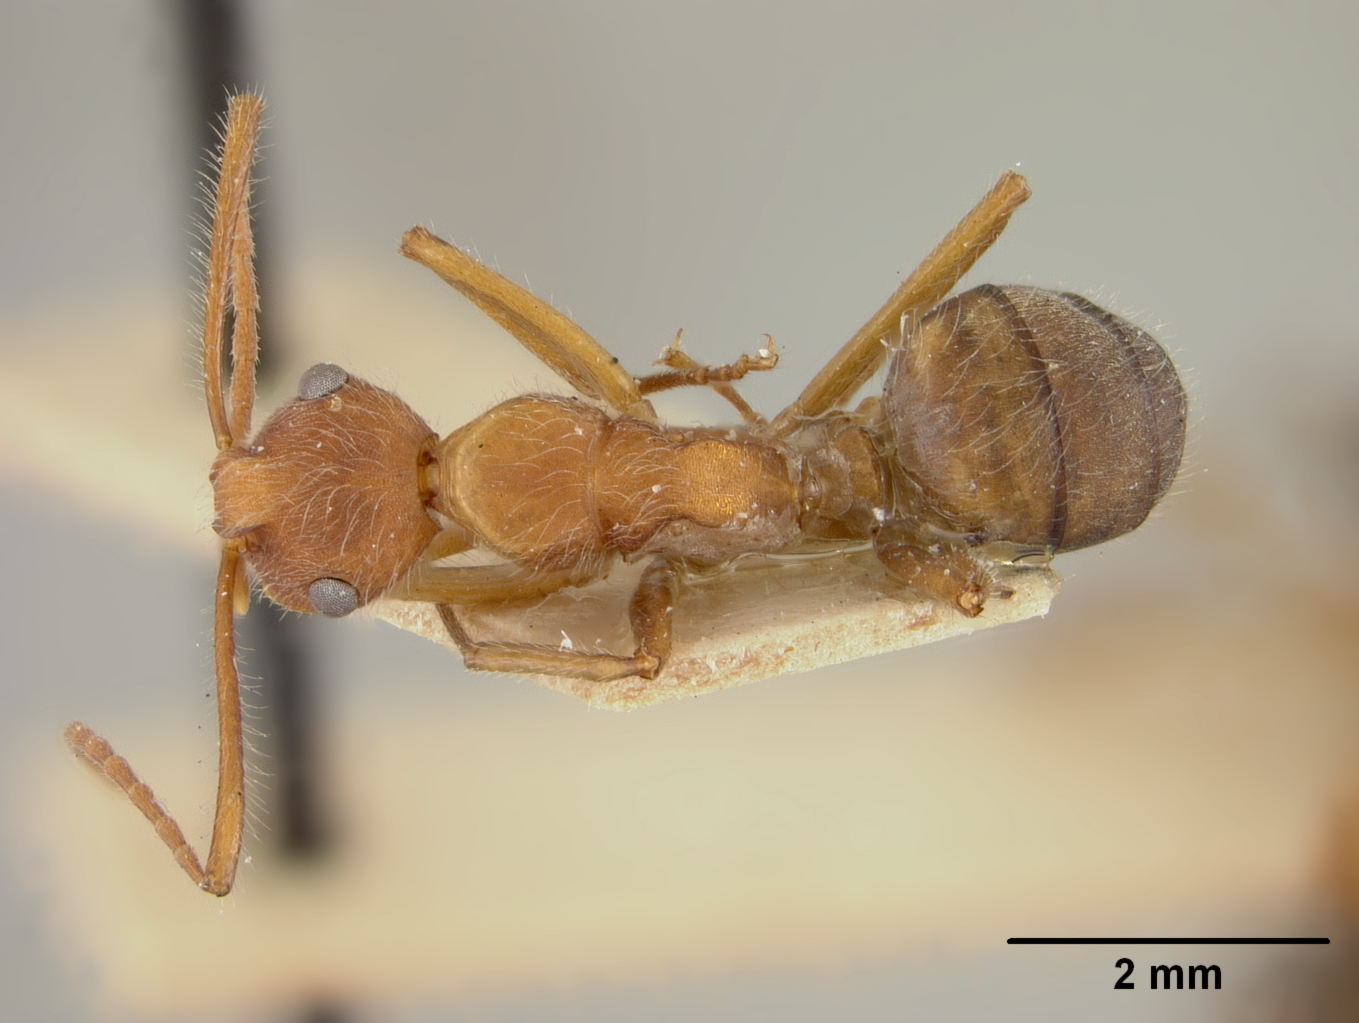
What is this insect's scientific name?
Dendromyrmex fabricii
